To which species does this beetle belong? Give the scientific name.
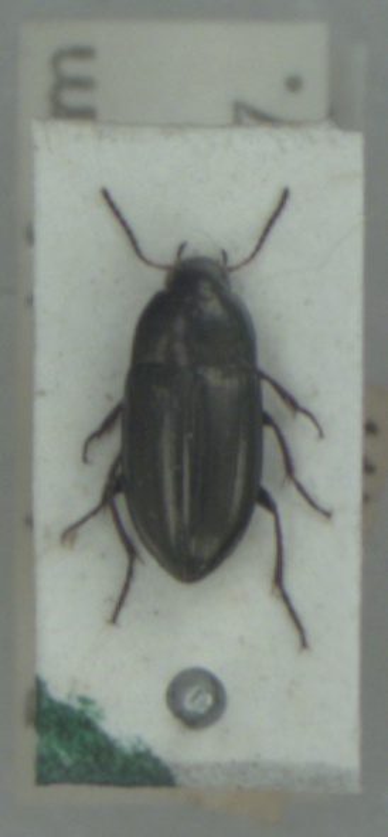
Amara aenea
